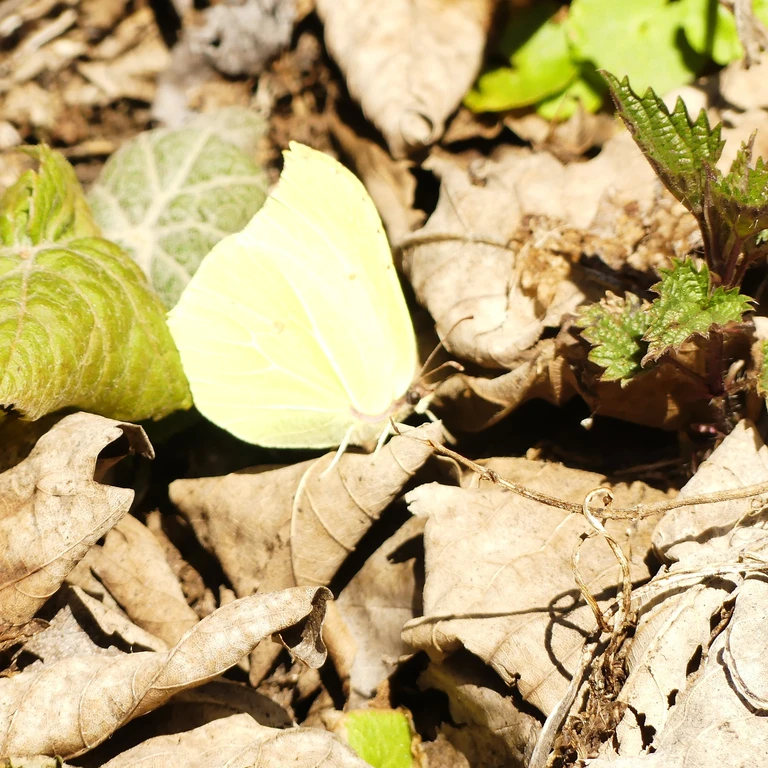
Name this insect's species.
Gonepteryx rhamni
